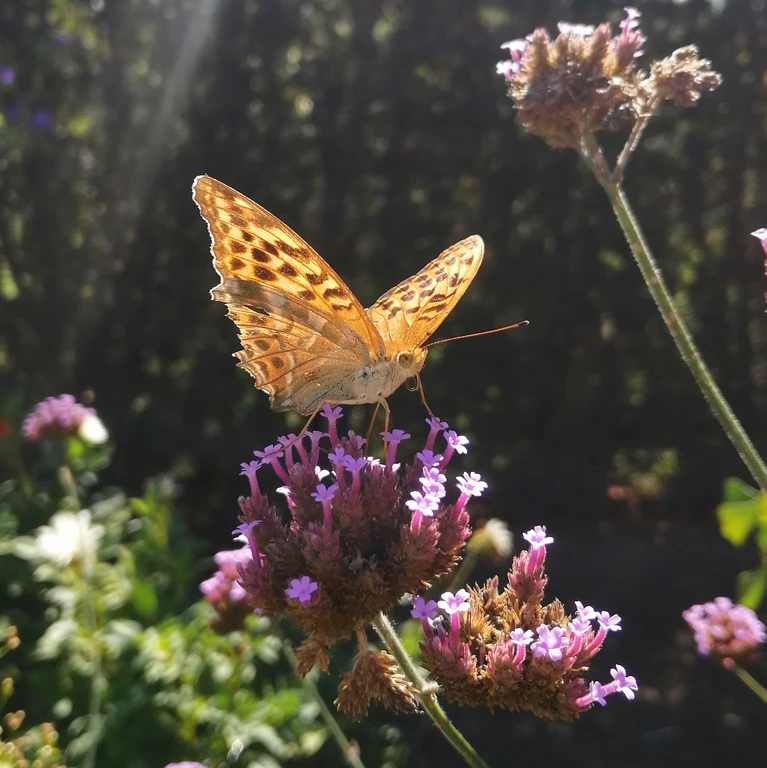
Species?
Argynnis paphia
